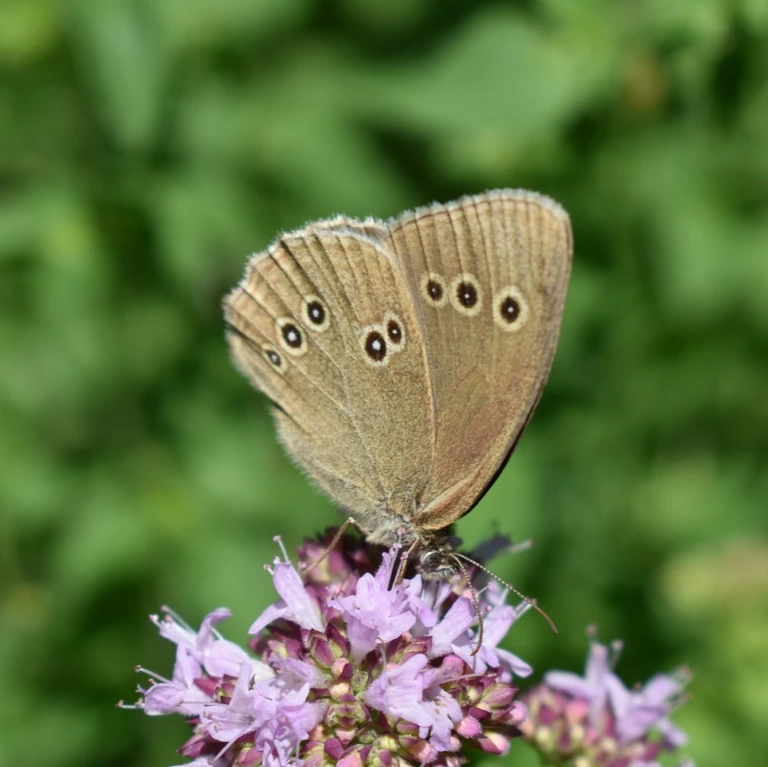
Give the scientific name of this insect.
Aphantopus hyperantus
